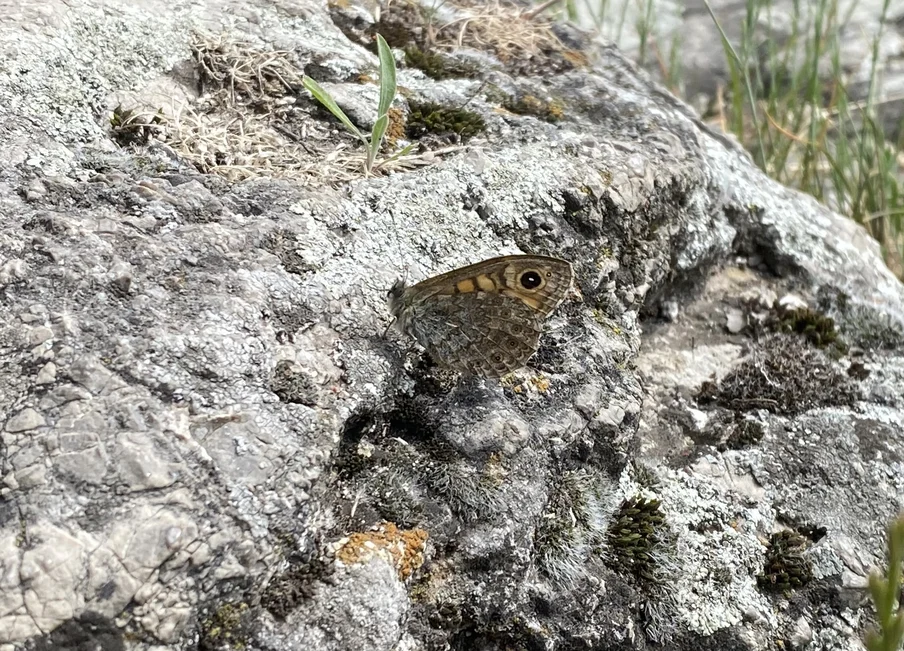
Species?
Lasiommata megera (also Pararge megera)
